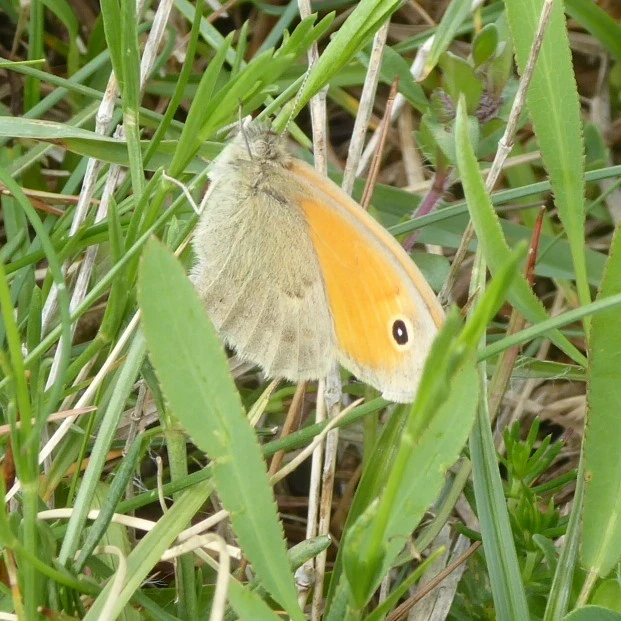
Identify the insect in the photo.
Coenonympha pamphilus
